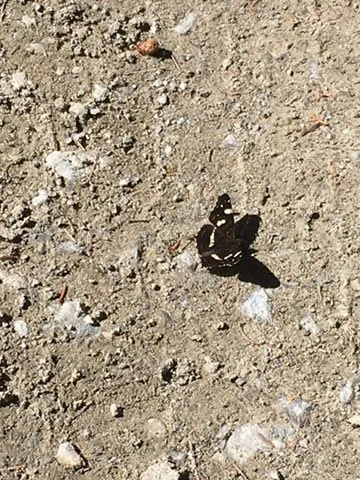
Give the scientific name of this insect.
Araschnia levana
